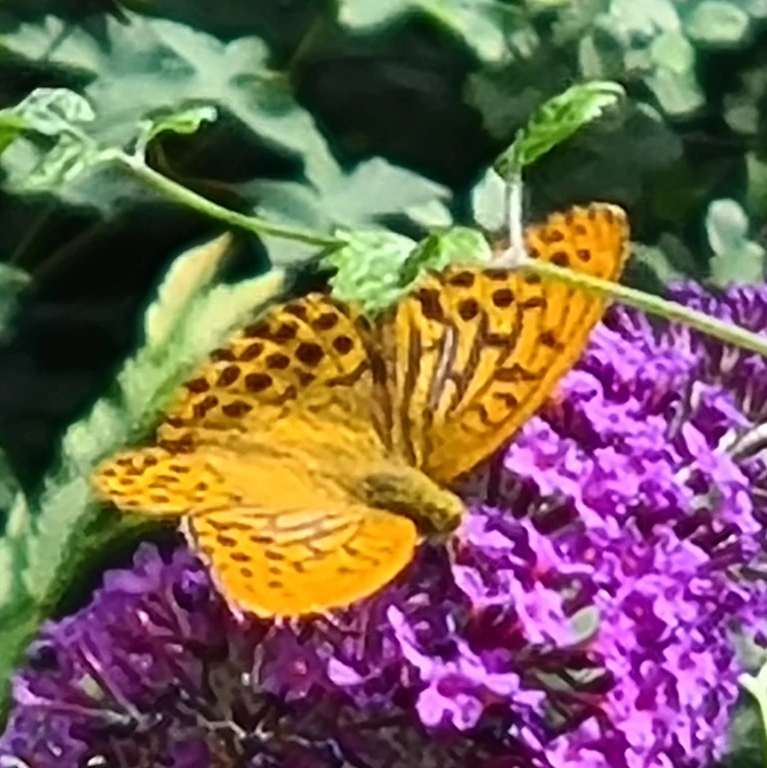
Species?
Argynnis paphia
